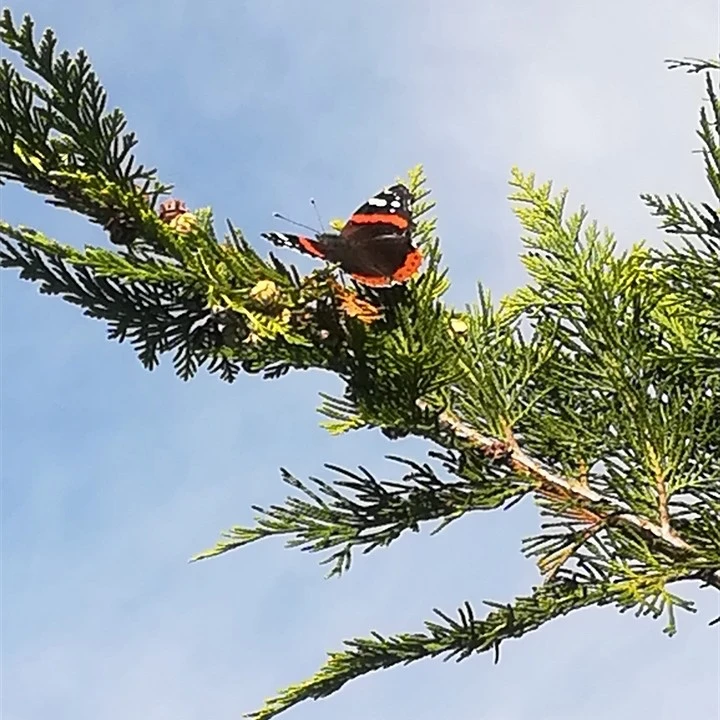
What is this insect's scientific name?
Vanessa atalanta
